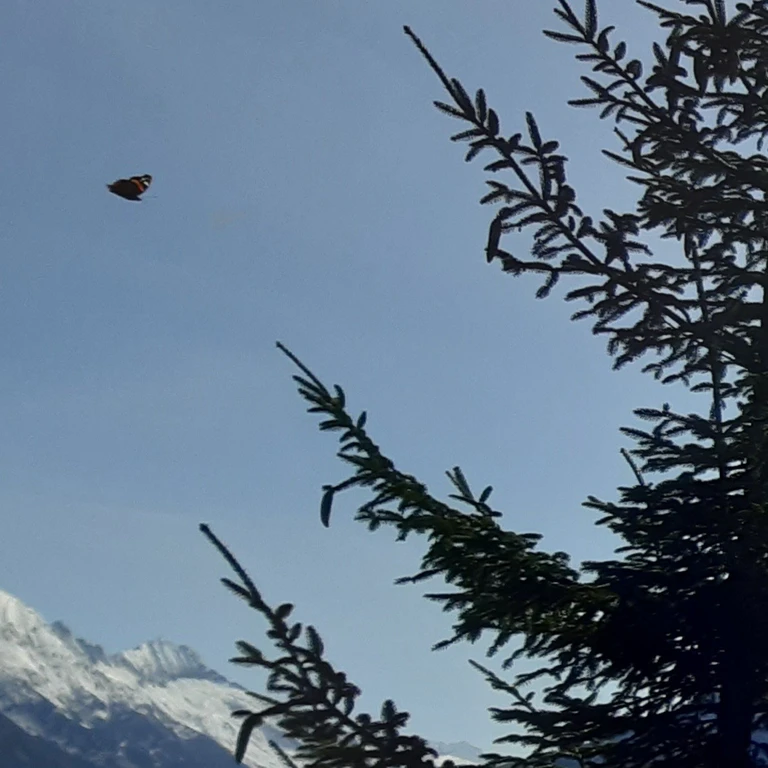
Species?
Vanessa atalanta
